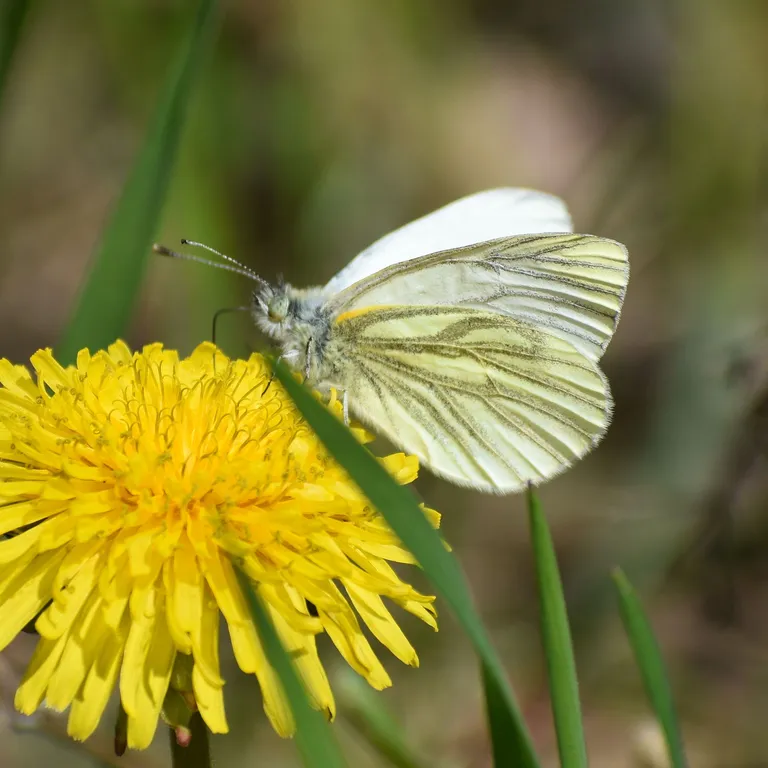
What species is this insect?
Pieris napi
